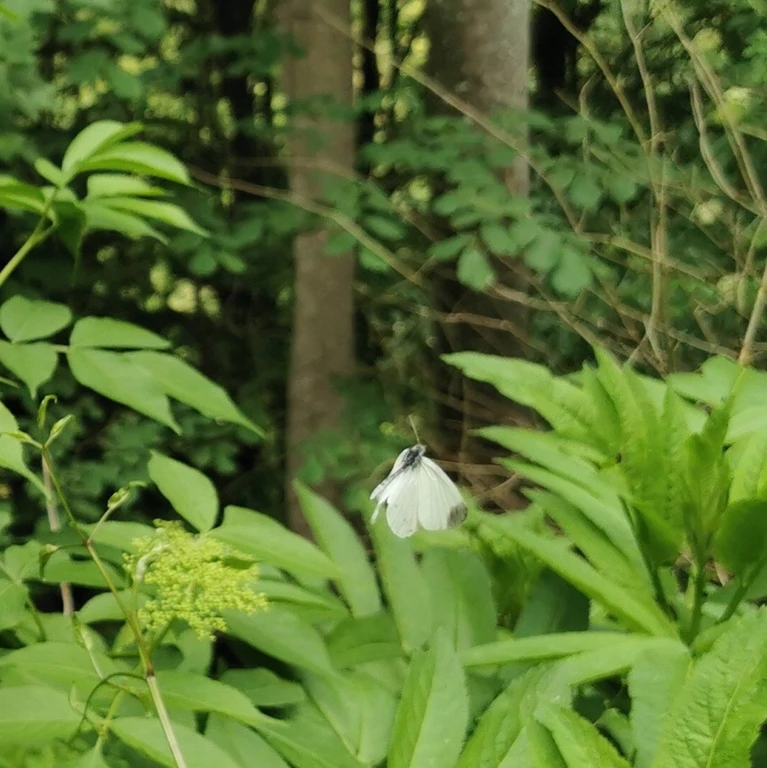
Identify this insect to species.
Leptidea sinapis/juvernica
